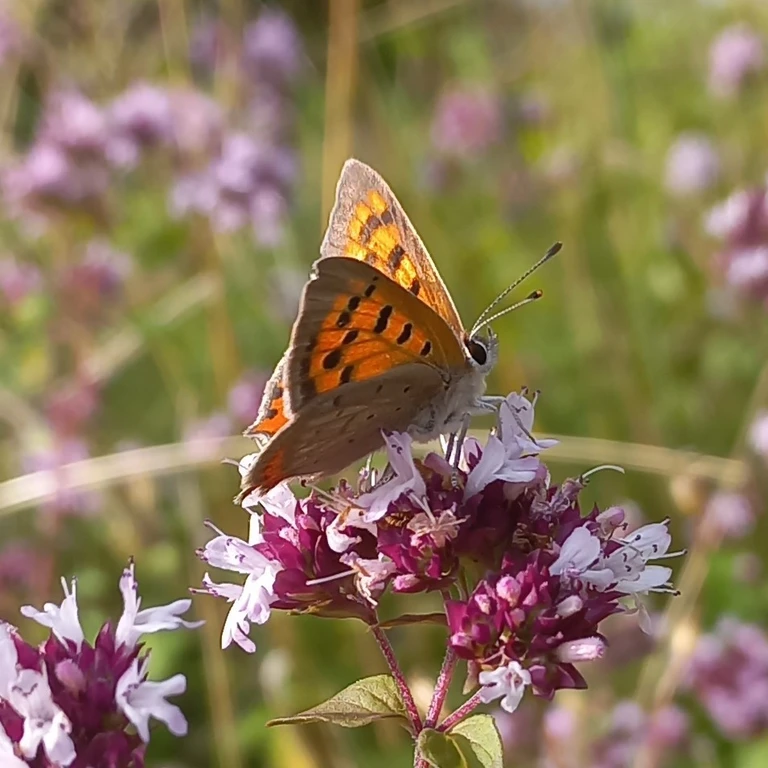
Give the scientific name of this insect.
Lycaena phlaeas
